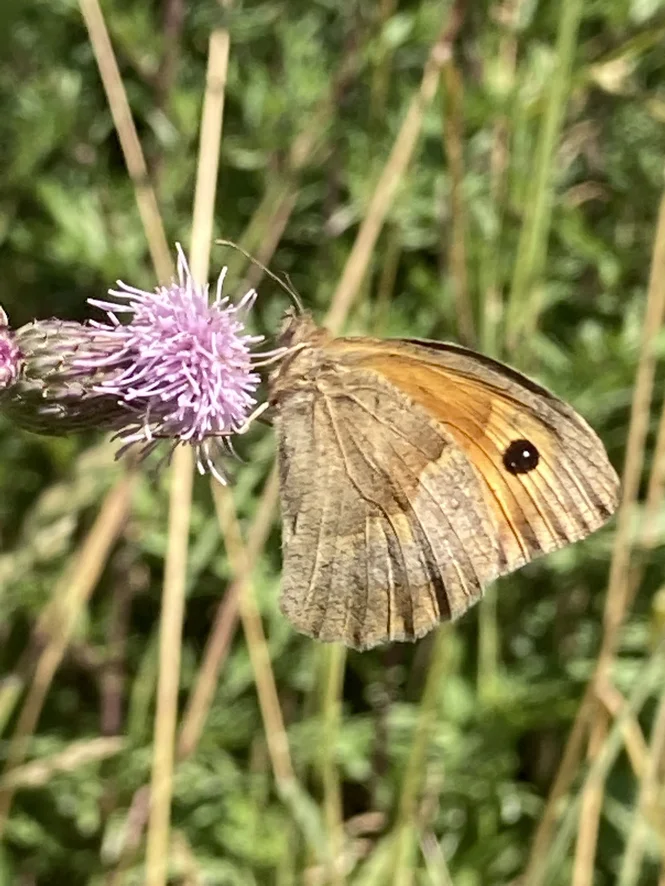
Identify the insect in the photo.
Maniola jurtina
